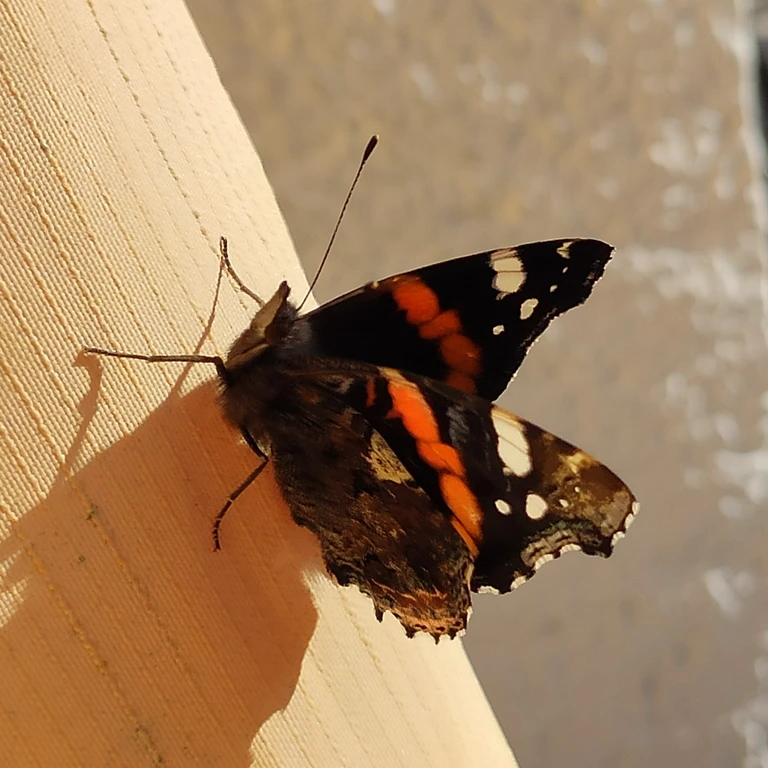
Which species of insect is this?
Vanessa atalanta
